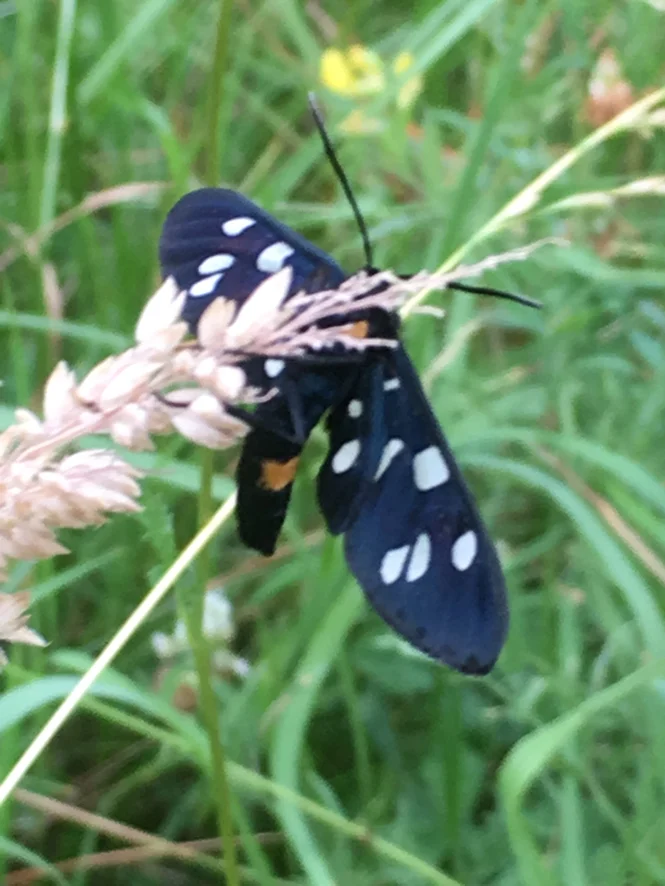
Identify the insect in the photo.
Amata phegea
